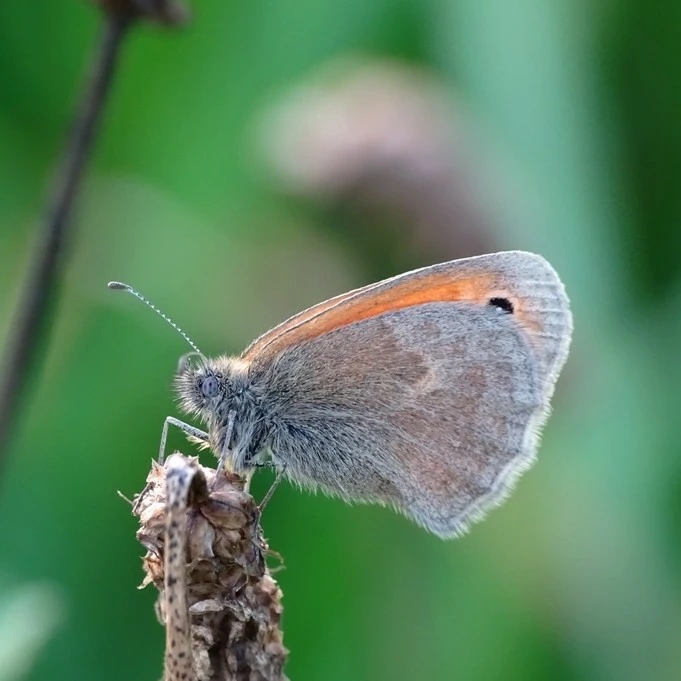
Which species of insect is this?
Coenonympha pamphilus
